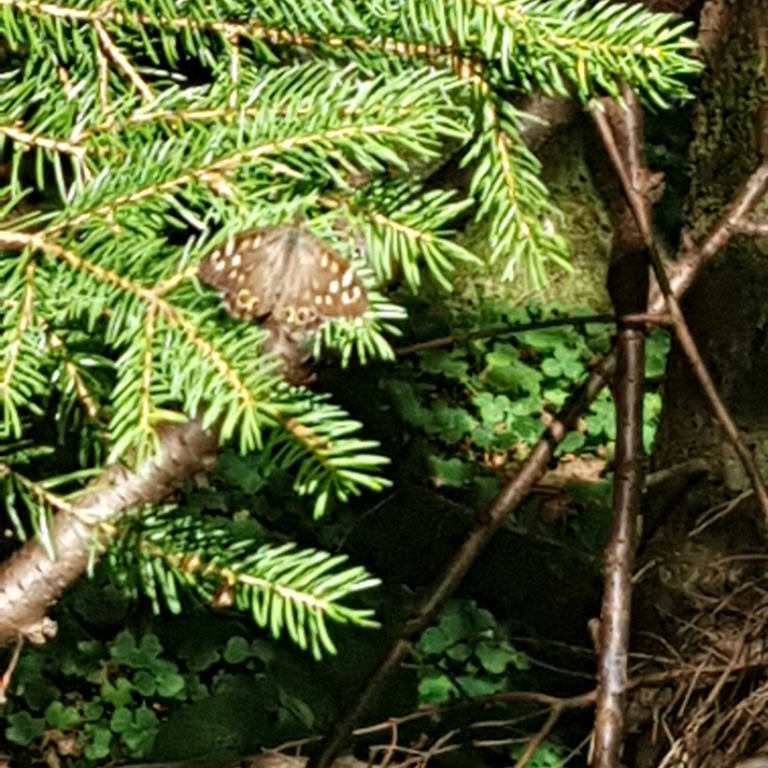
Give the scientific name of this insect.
Pararge aegeria
